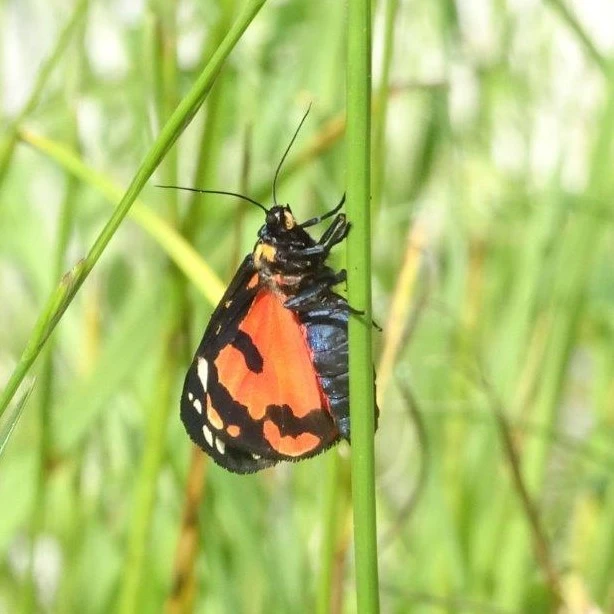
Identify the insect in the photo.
Callimorpha dominula
